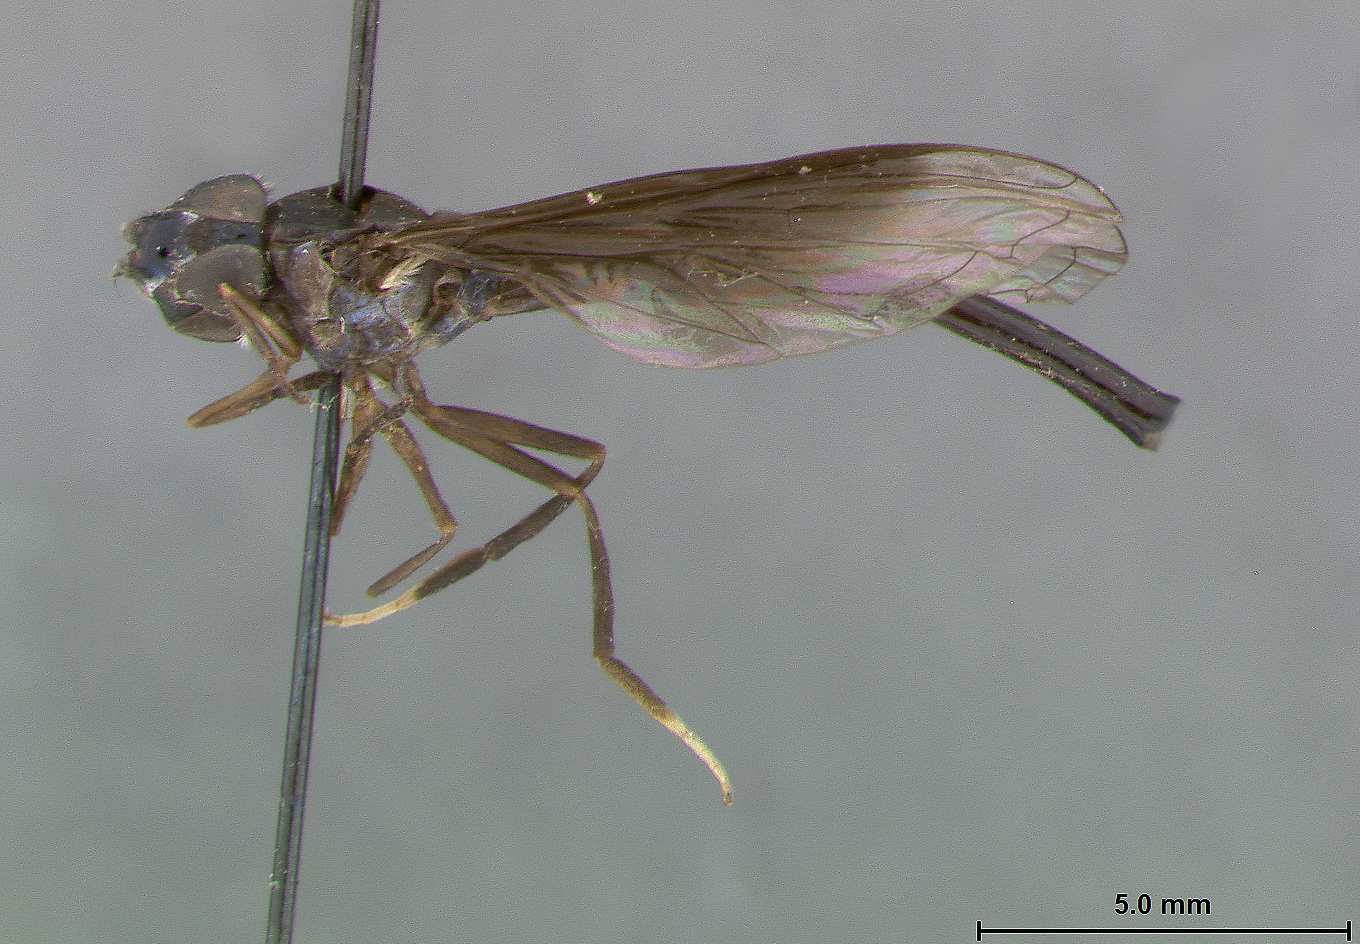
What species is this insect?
Baccha peruviana
